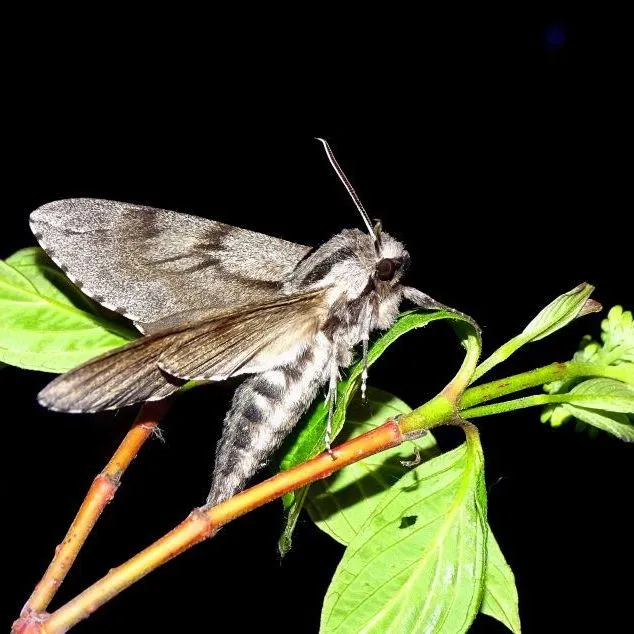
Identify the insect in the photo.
Sphinx pinastri
